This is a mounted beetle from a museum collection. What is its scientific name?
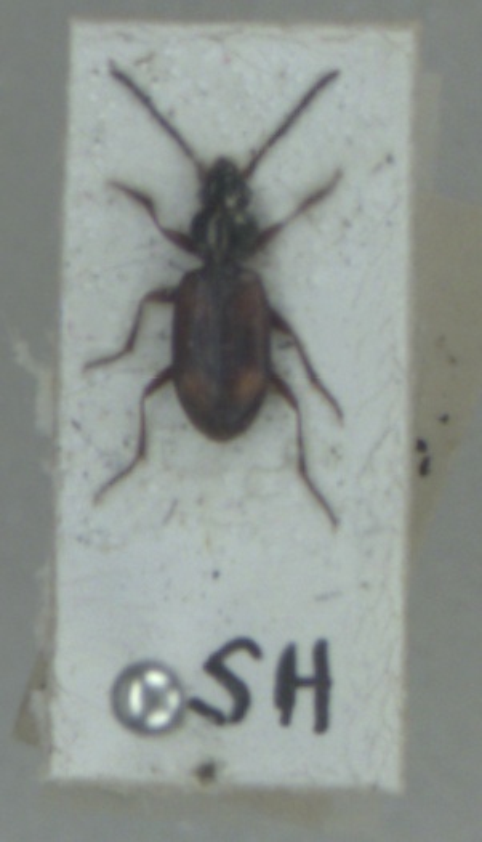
Bembidion saxatile
